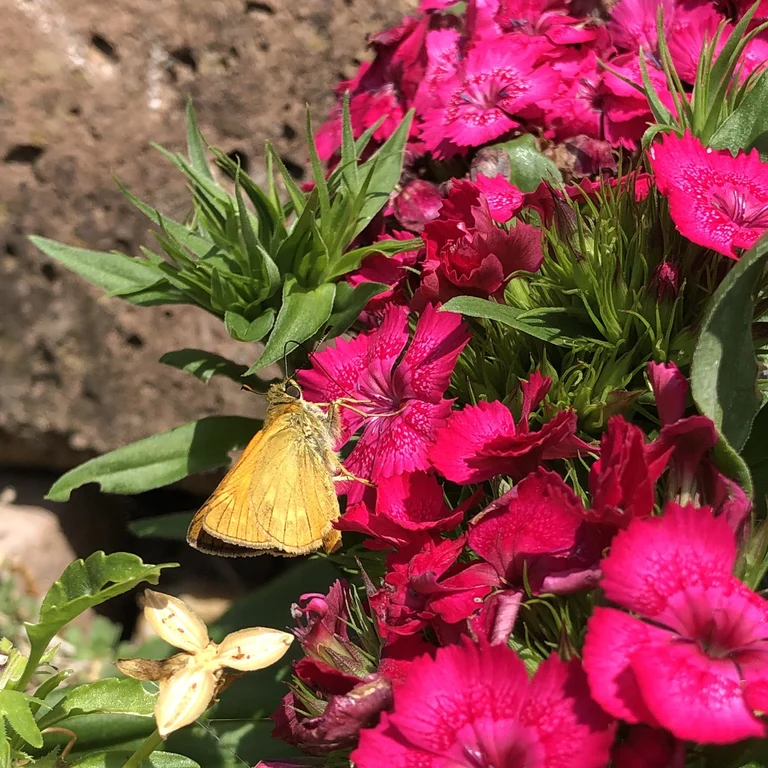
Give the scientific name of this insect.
Ochlodes sylvanus (also Ochlodes venata)
